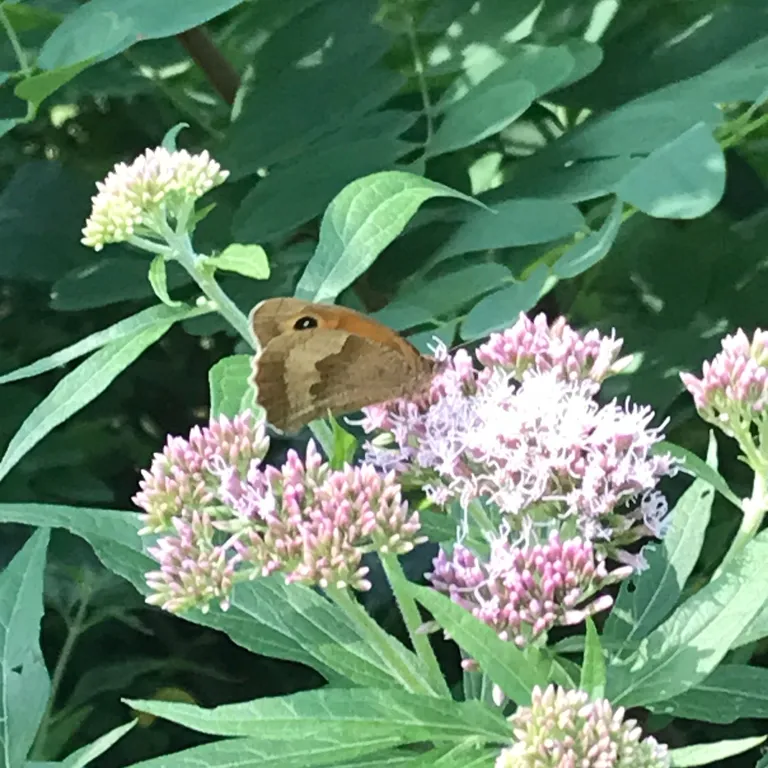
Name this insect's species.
Maniola jurtina
